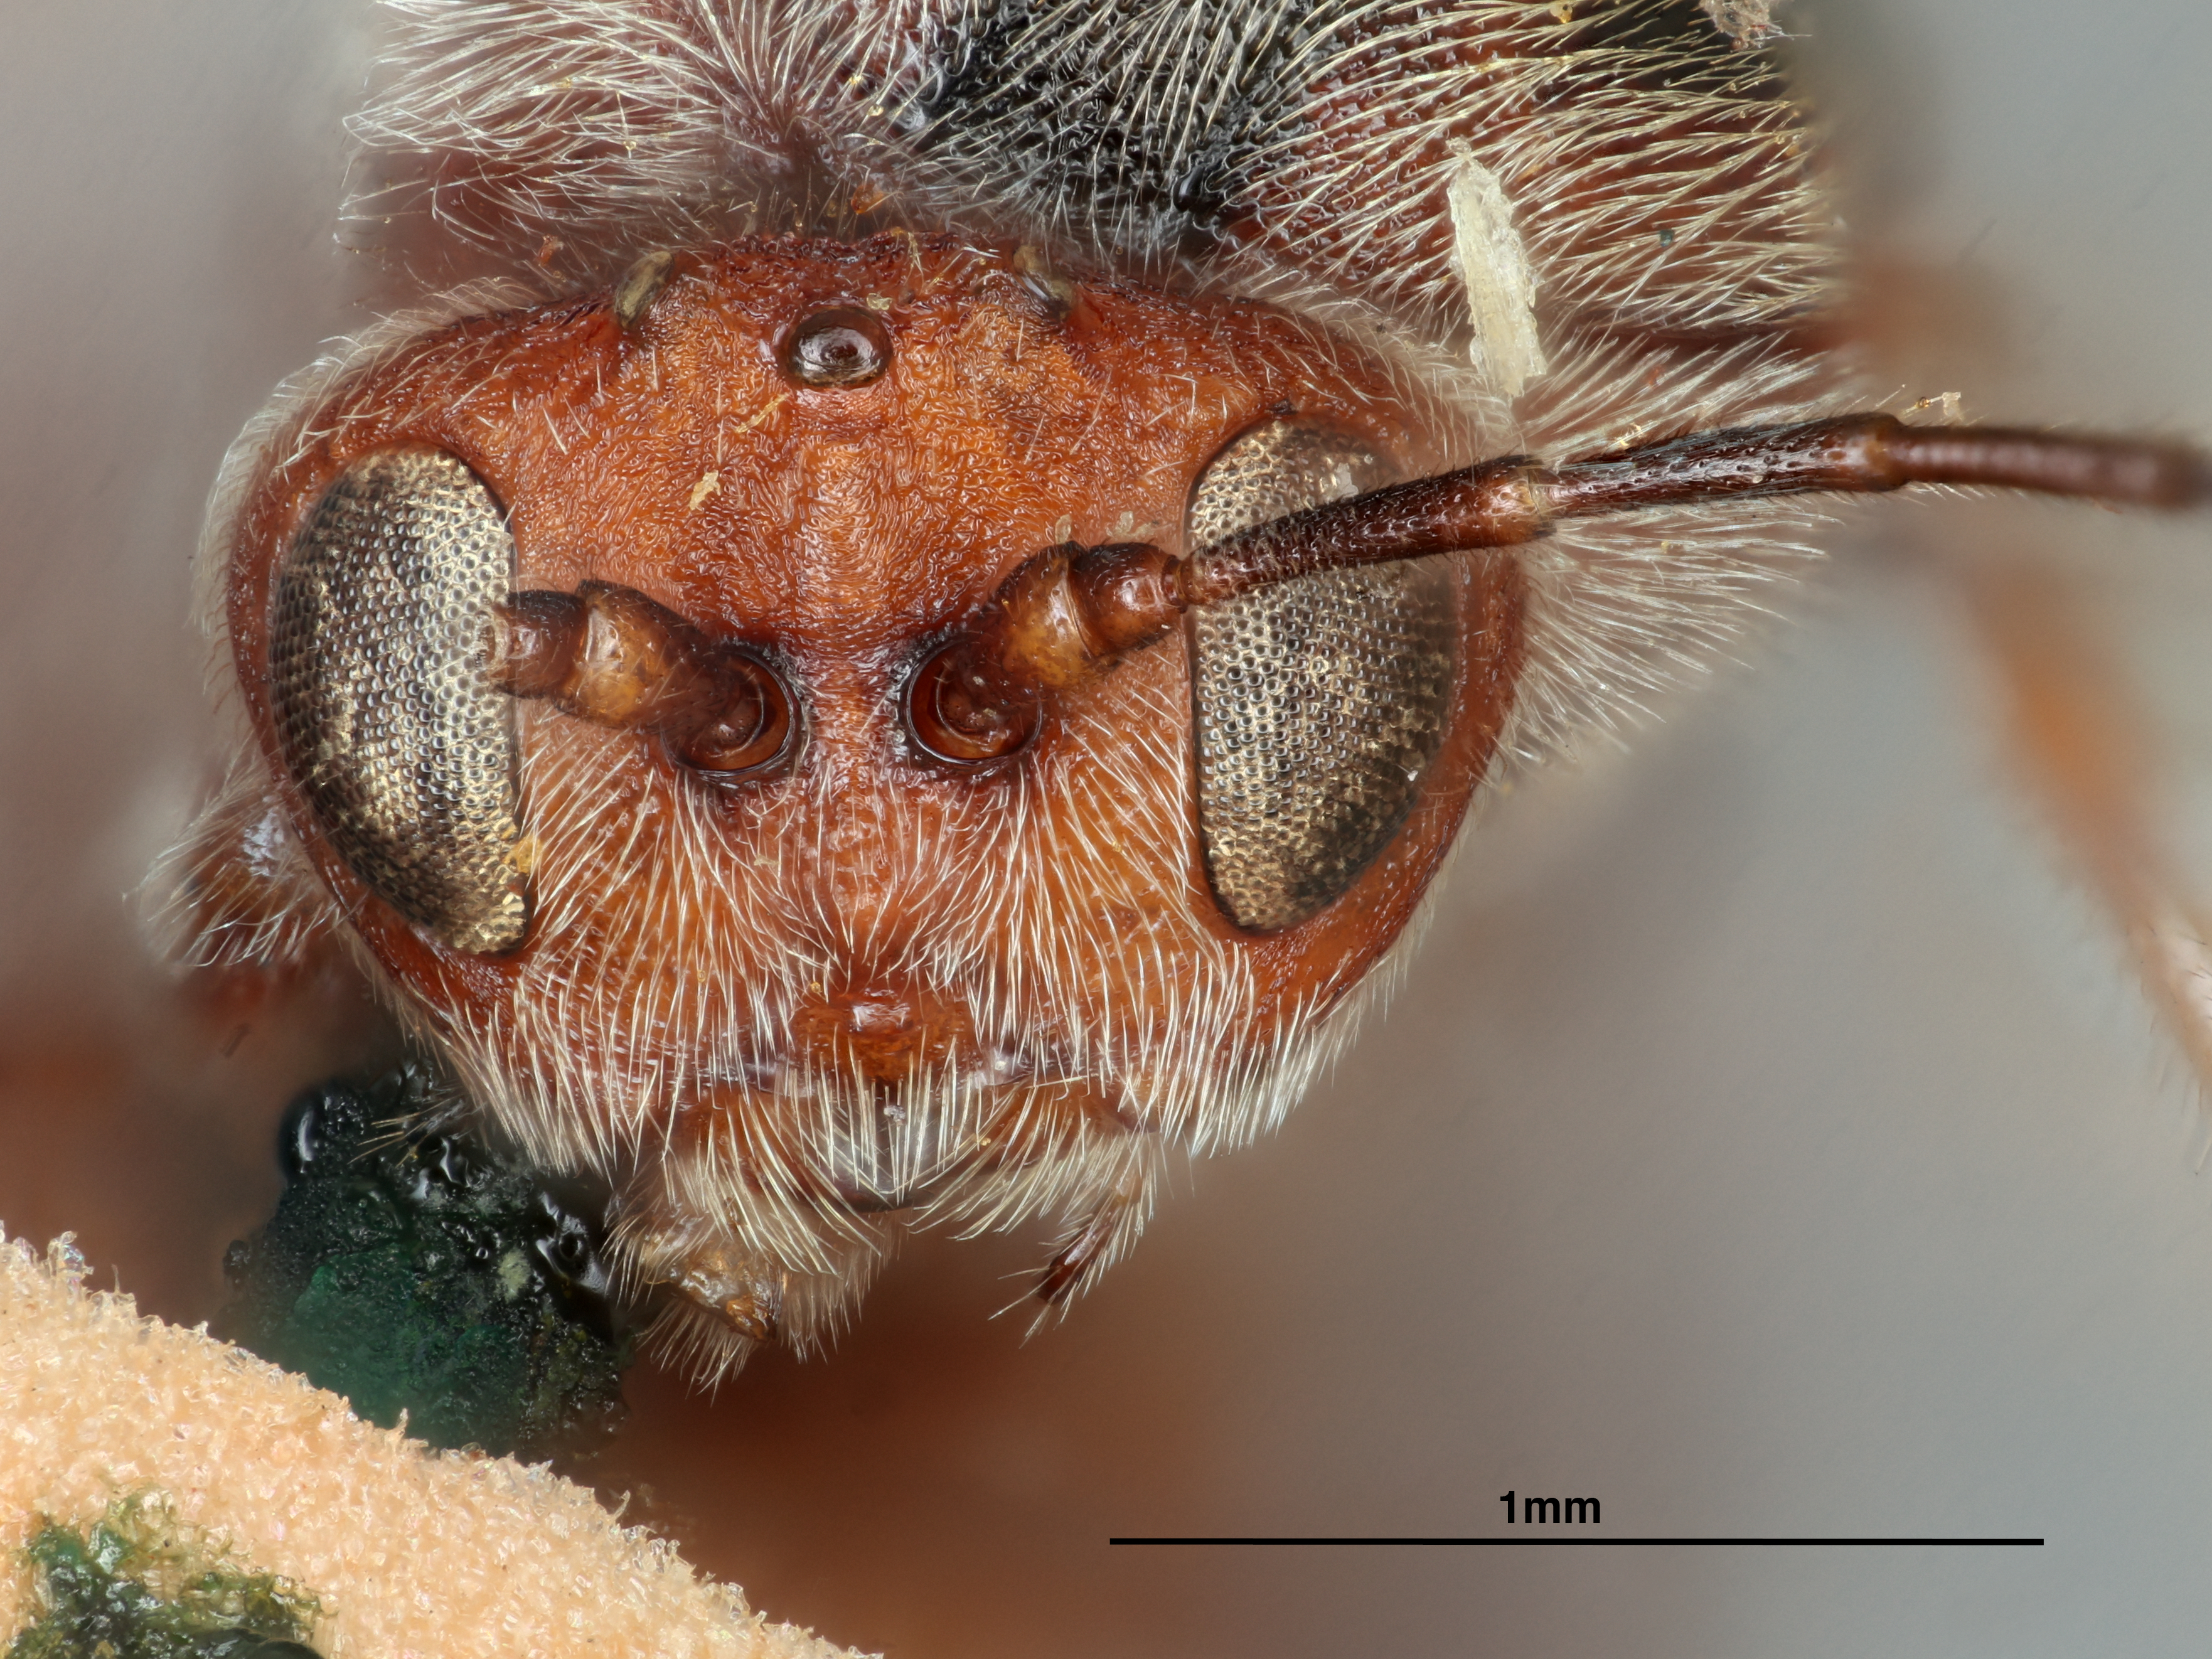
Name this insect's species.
Disholcaspis brevinota
